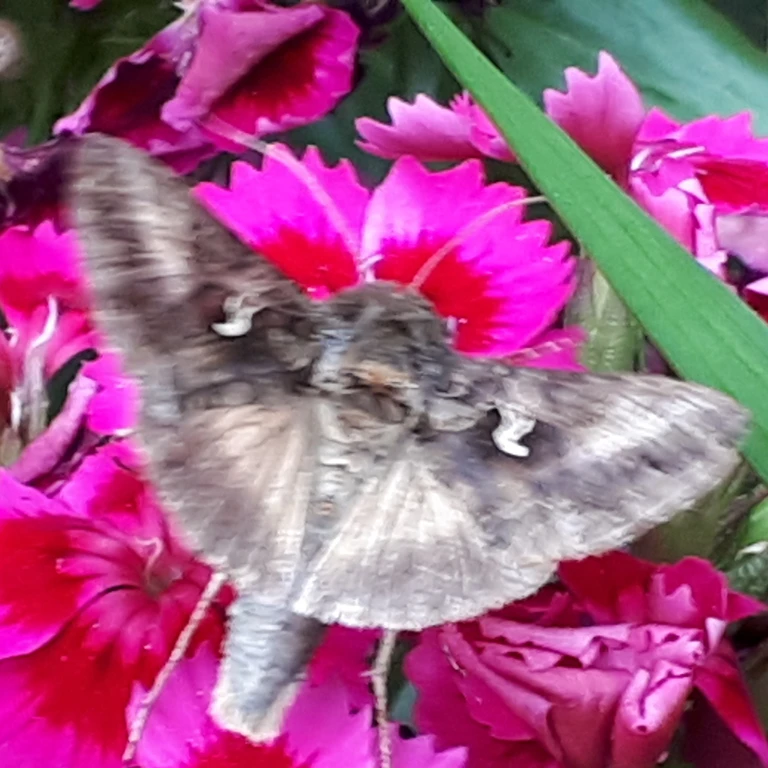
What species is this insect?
Autographa gamma
